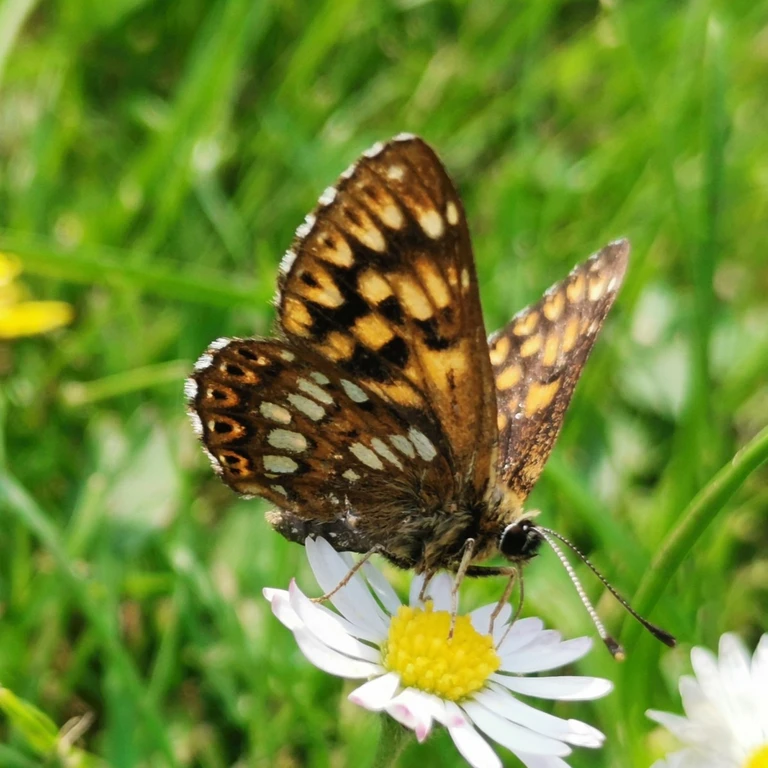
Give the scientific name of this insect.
Hamearis lucina
